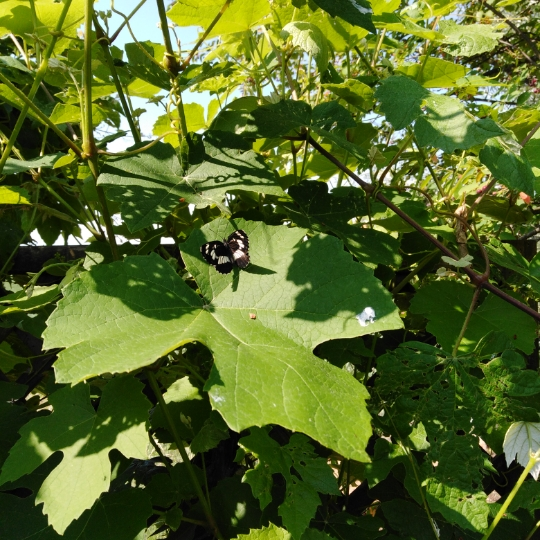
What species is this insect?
Neptis rivularis
